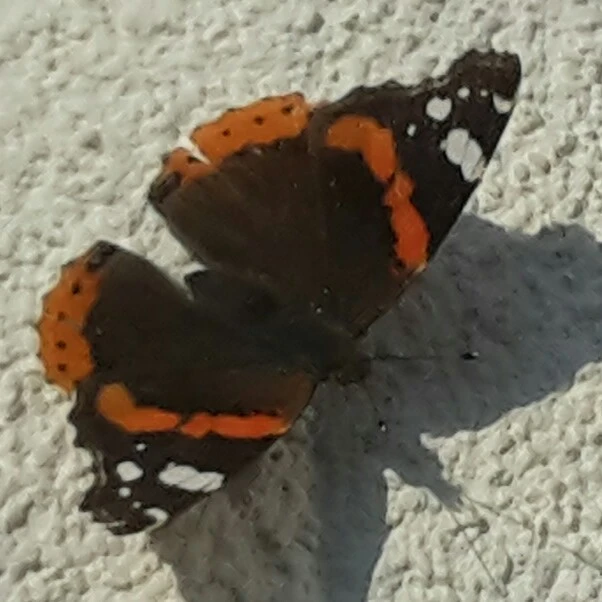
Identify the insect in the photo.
Vanessa atalanta
